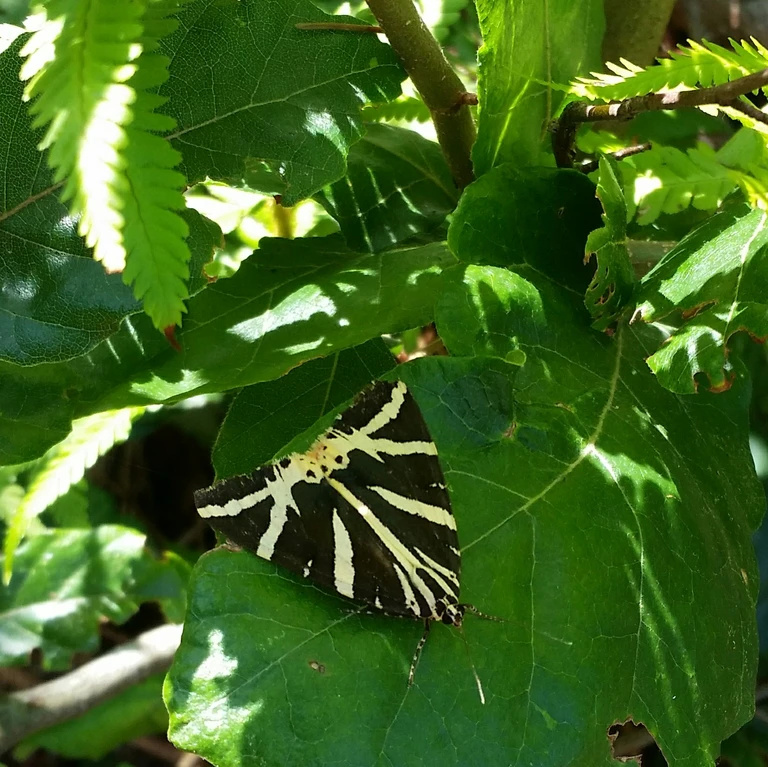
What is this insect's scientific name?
Euplagia quadripunctaria
